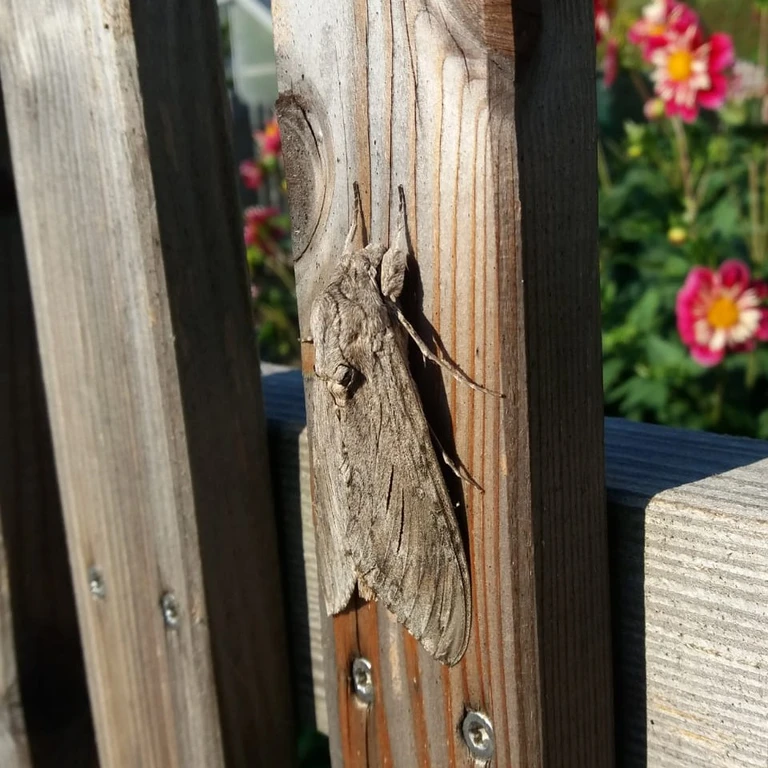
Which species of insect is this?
Agrius convolvuli
